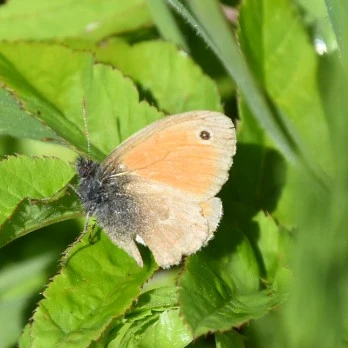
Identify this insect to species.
Coenonympha pamphilus
